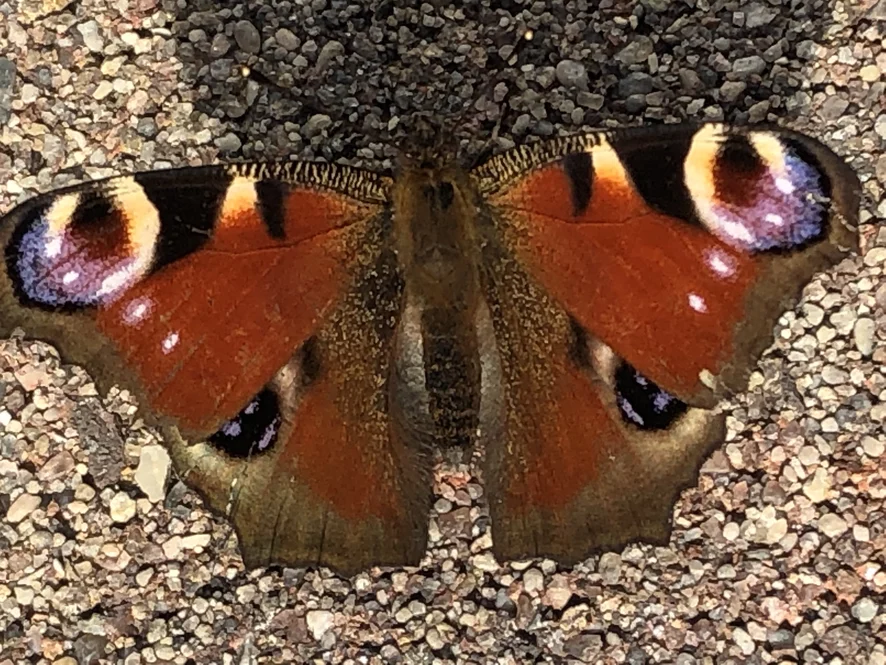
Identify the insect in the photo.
Aglais io
